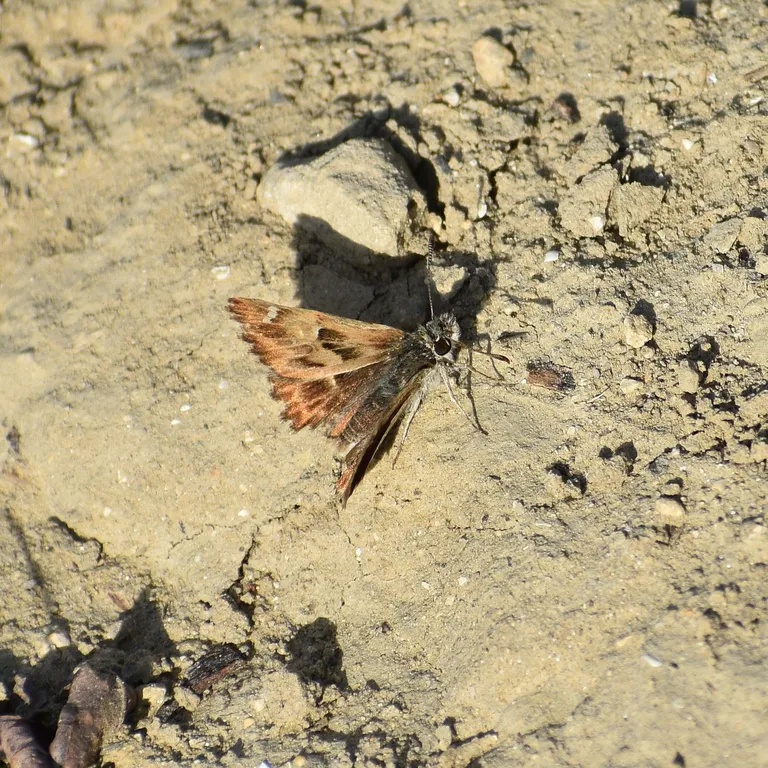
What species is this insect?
Carcharodus alceae
